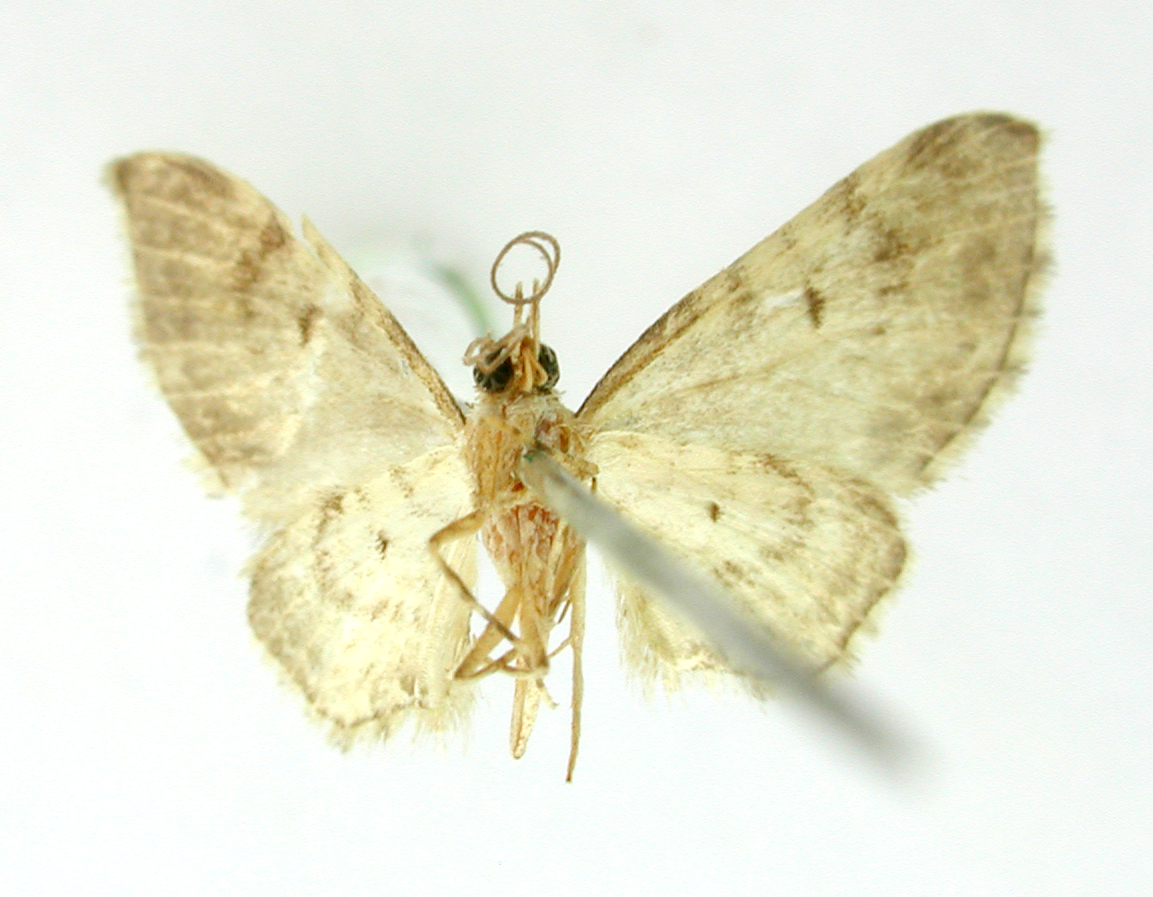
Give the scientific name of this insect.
Eupithecia batida
